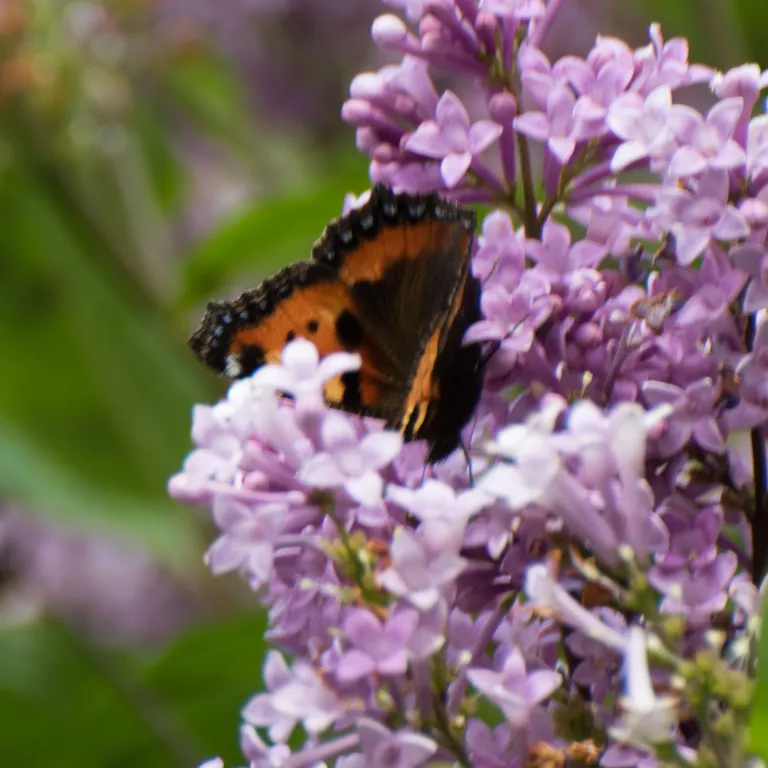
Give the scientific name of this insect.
Aglais urticae
